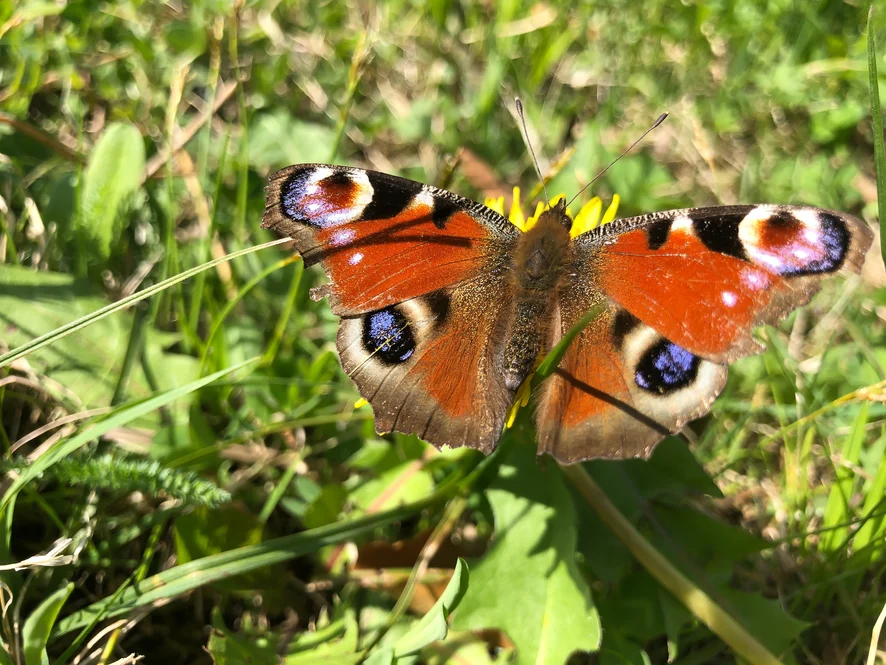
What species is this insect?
Aglais io
